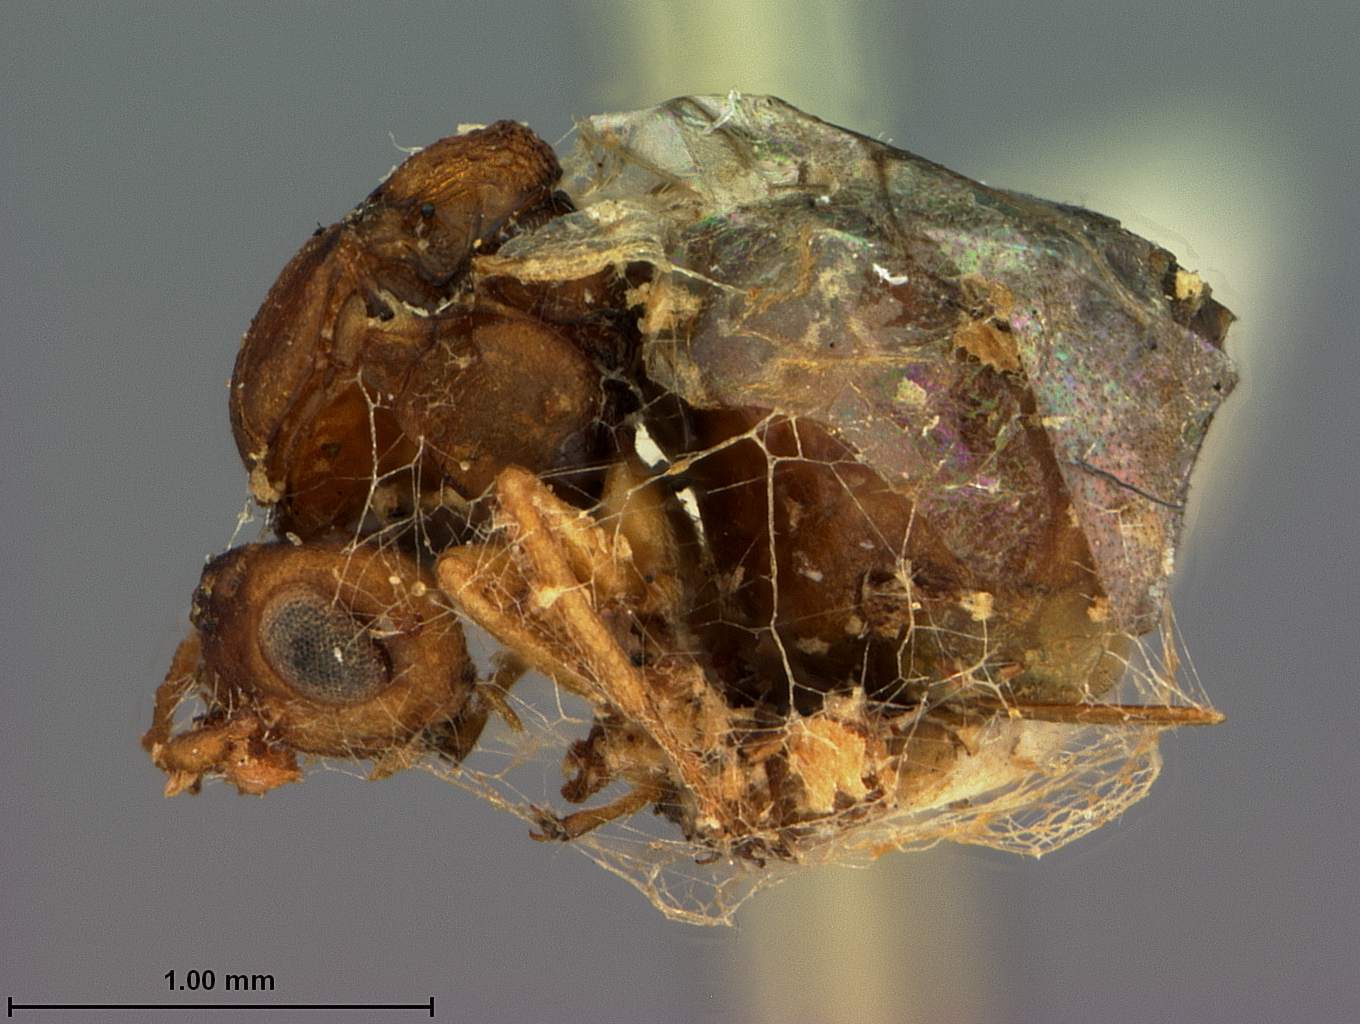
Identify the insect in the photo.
Neuroterus coniferus
